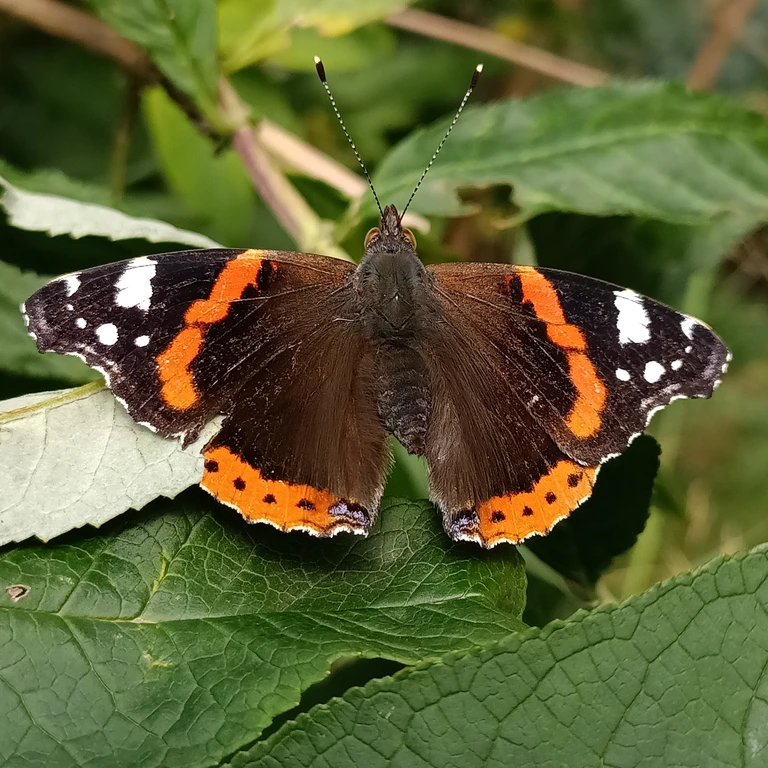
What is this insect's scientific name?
Vanessa atalanta
